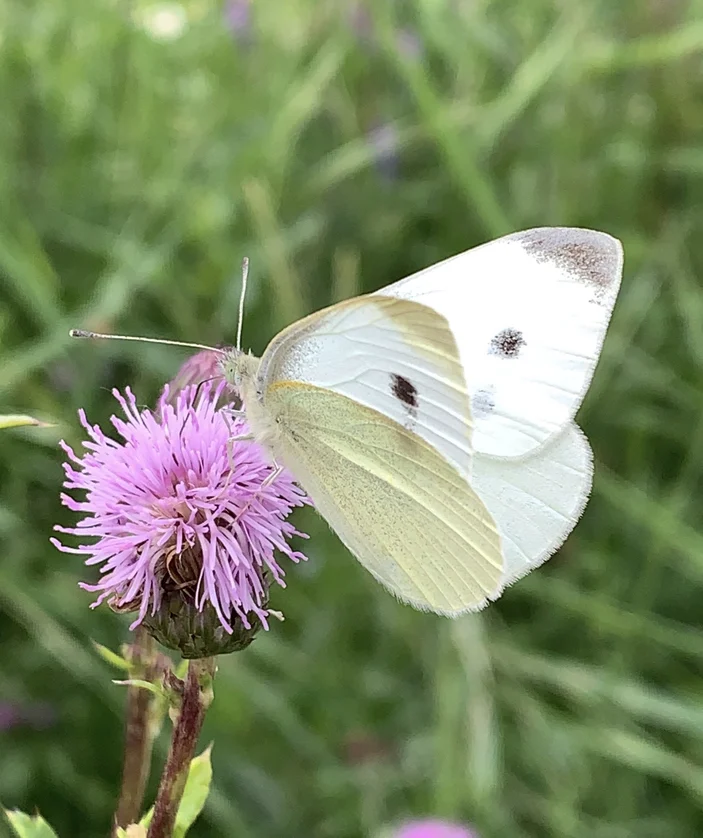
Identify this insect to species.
Pieris rapae
